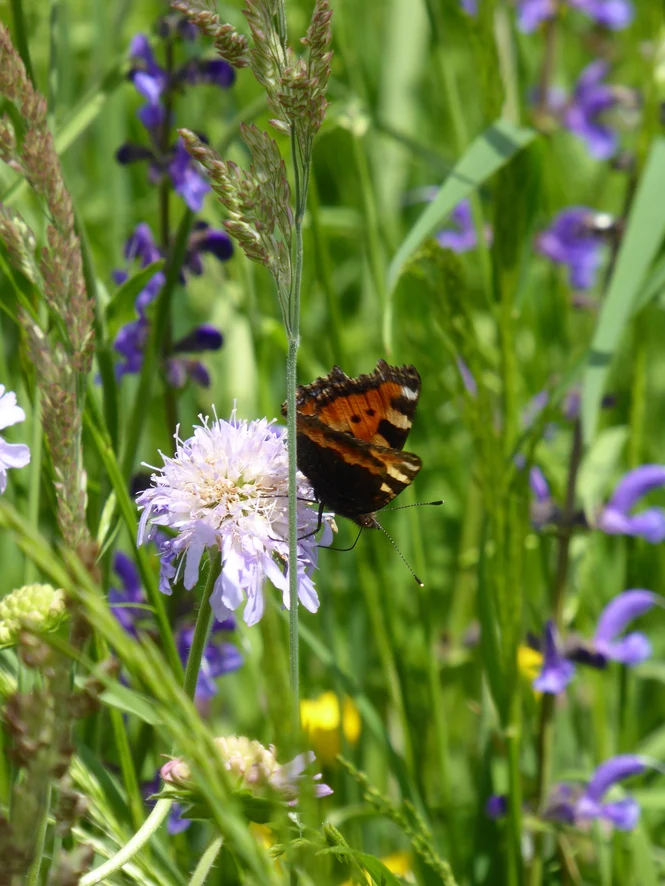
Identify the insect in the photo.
Aglais urticae
